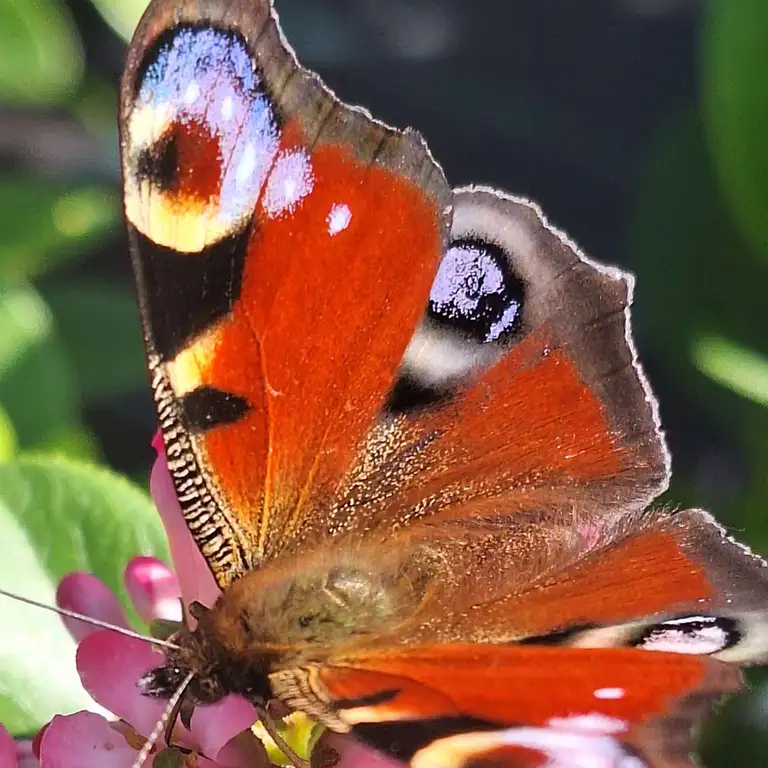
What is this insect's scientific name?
Aglais io
